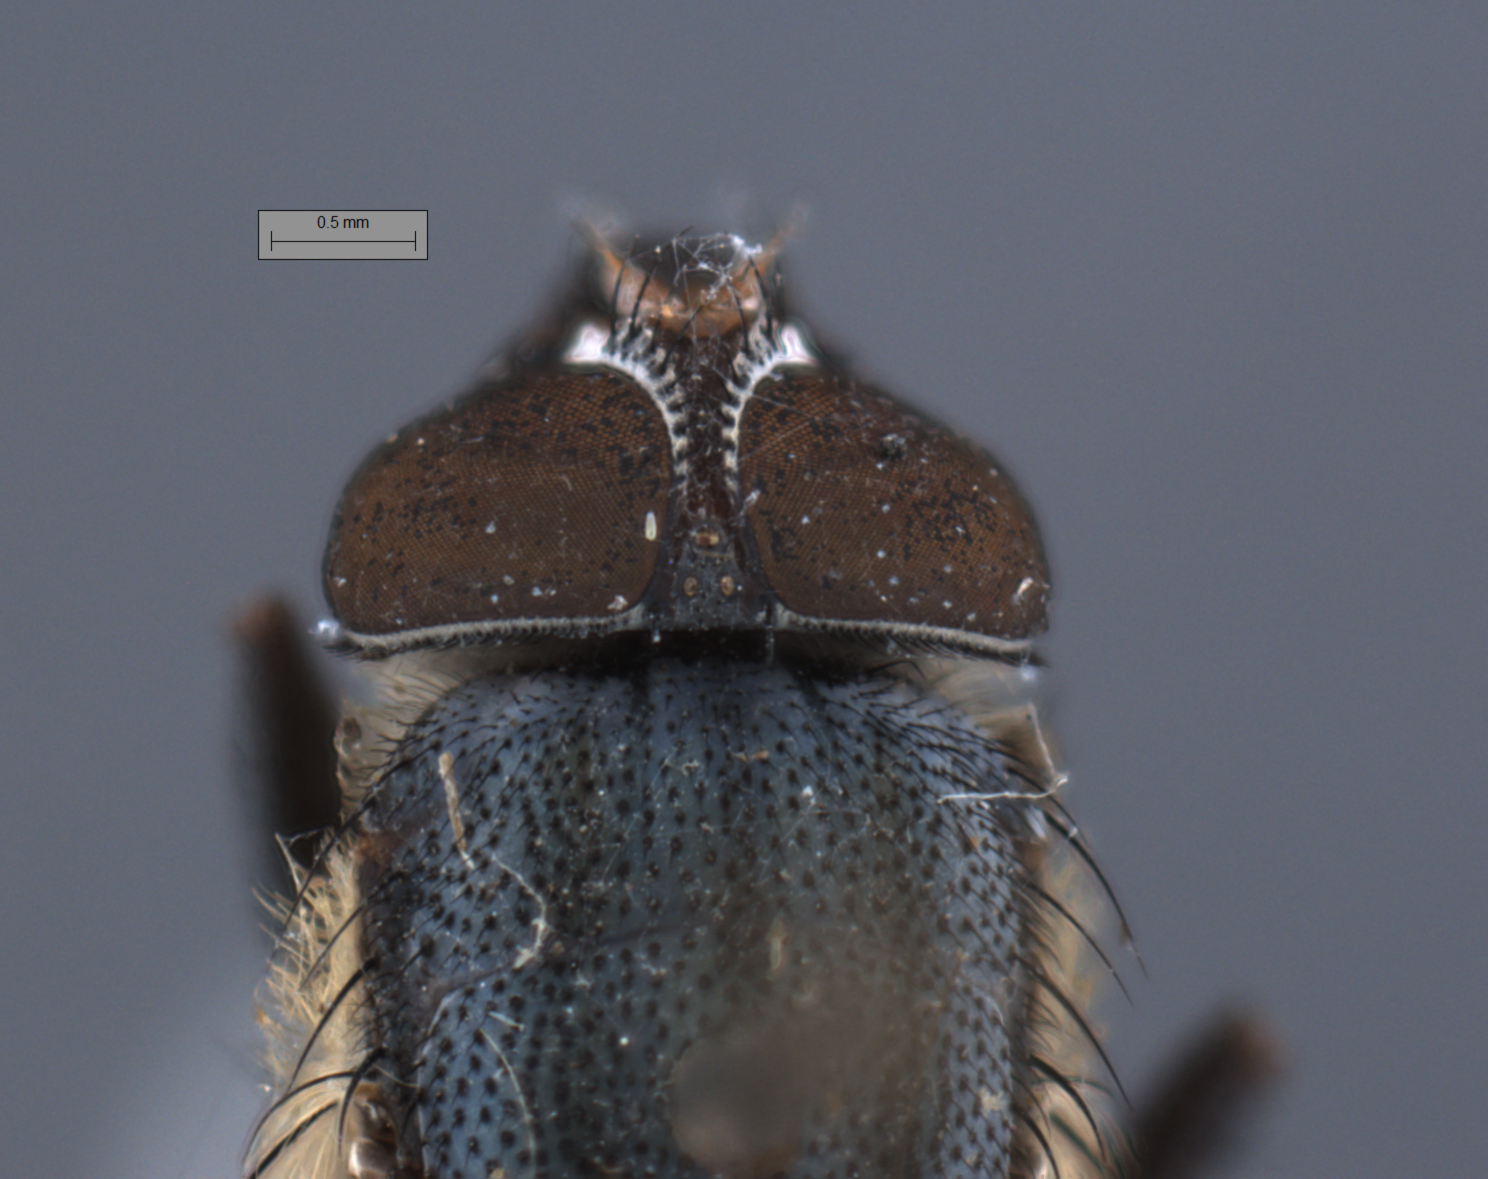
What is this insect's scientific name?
Idiella mandarina
